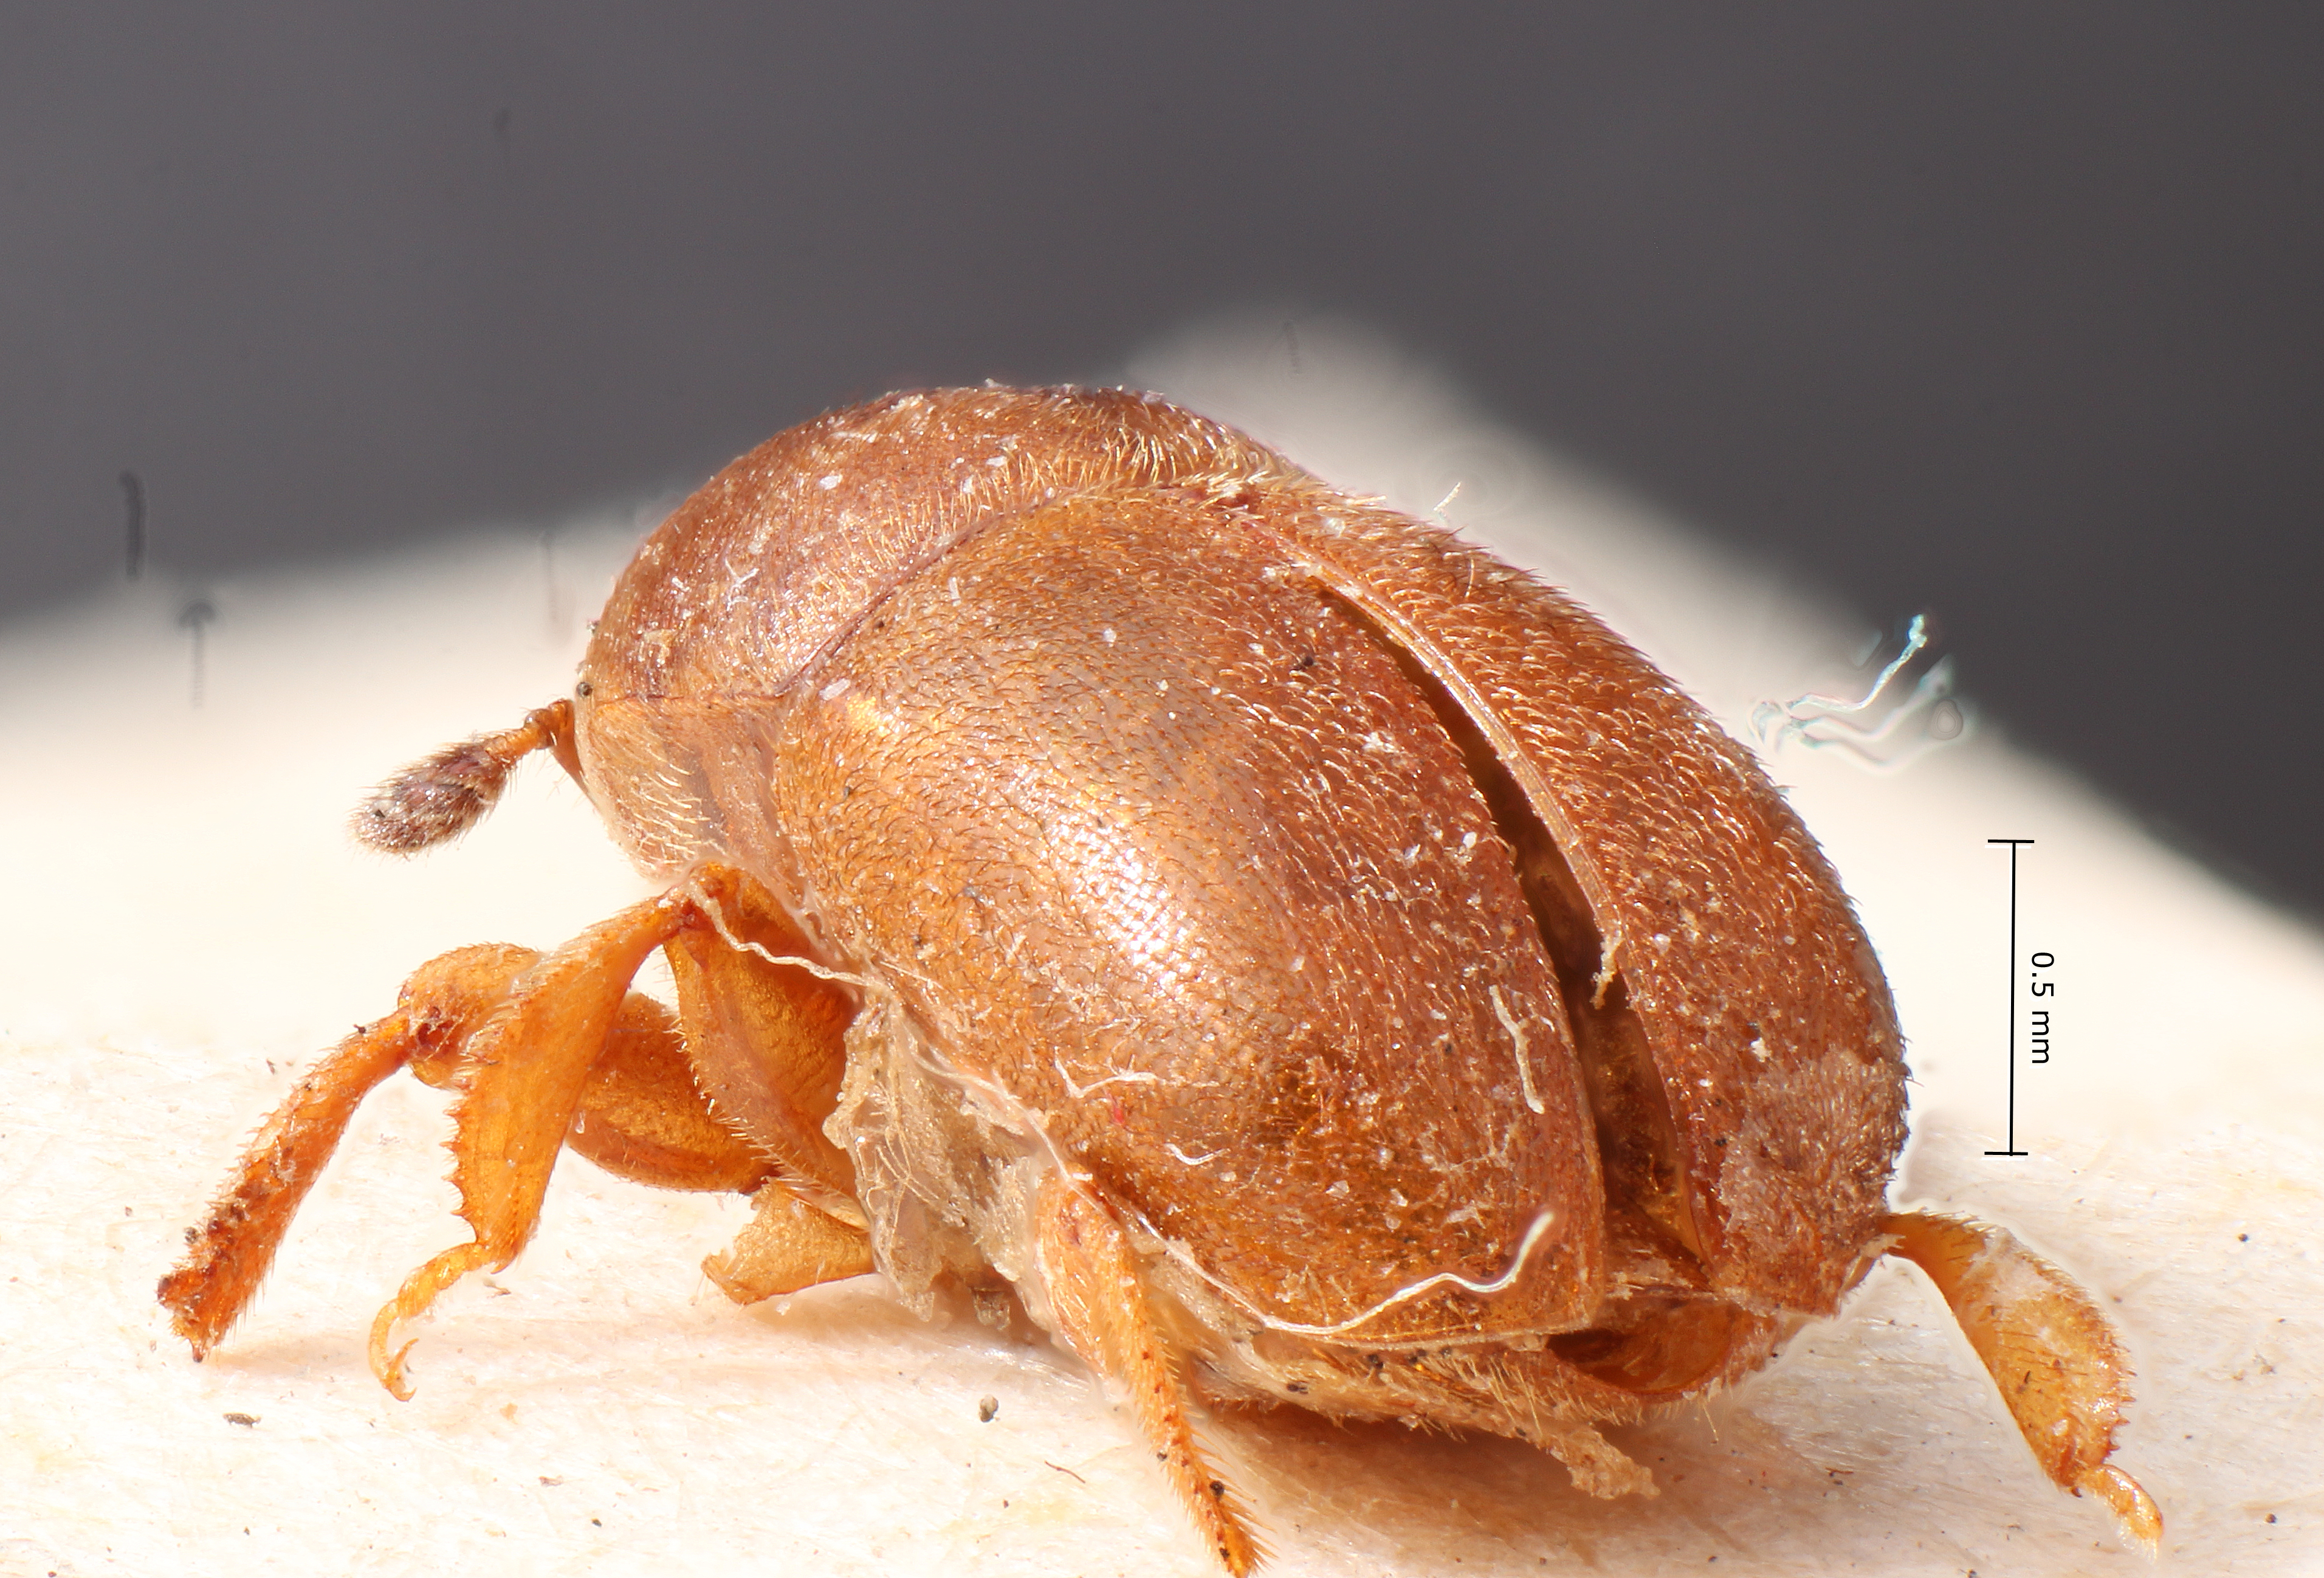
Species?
Prionoscelis similis
